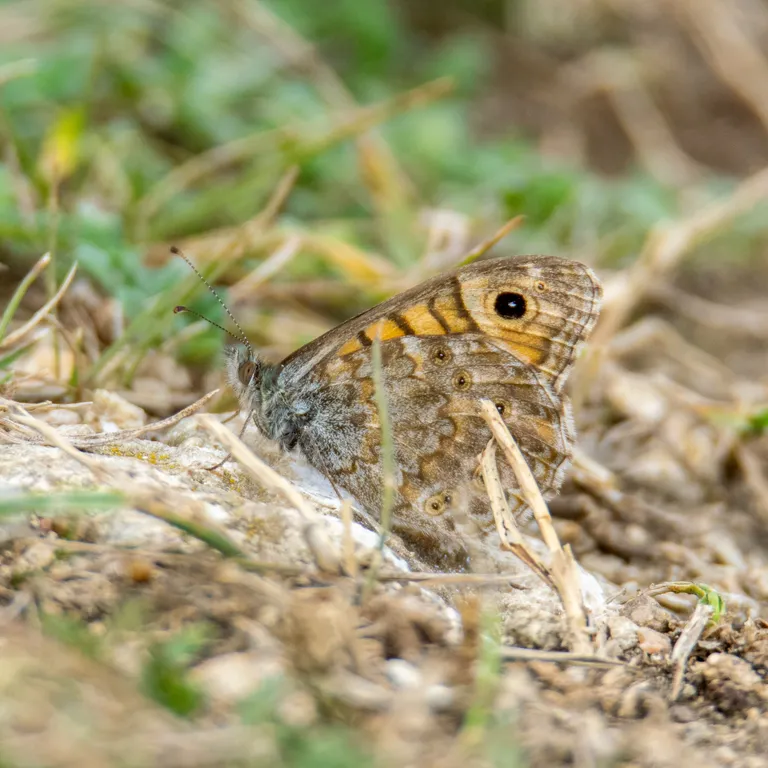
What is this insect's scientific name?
Lasiommata megera (also Pararge megera)
